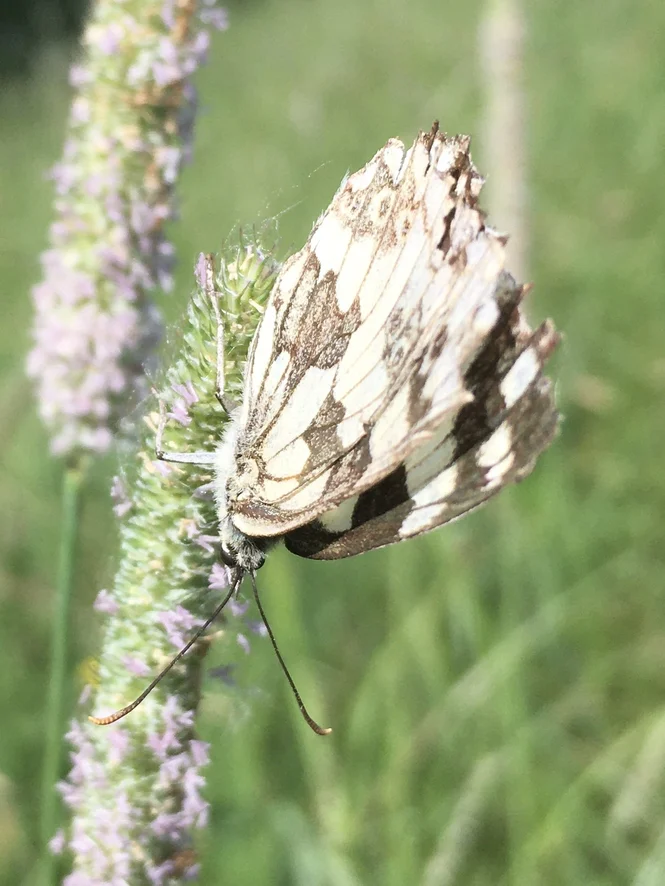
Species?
Melanargia galathea
